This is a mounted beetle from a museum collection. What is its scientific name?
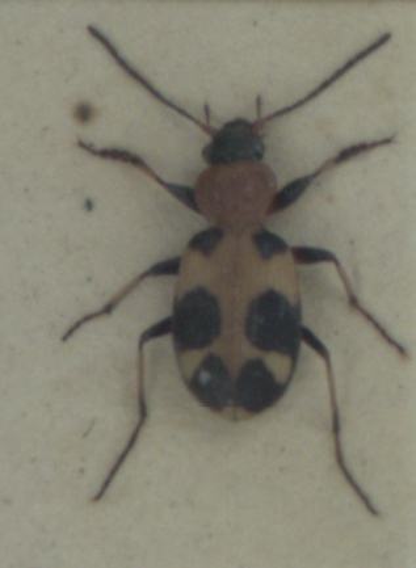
Callistus lunatus
